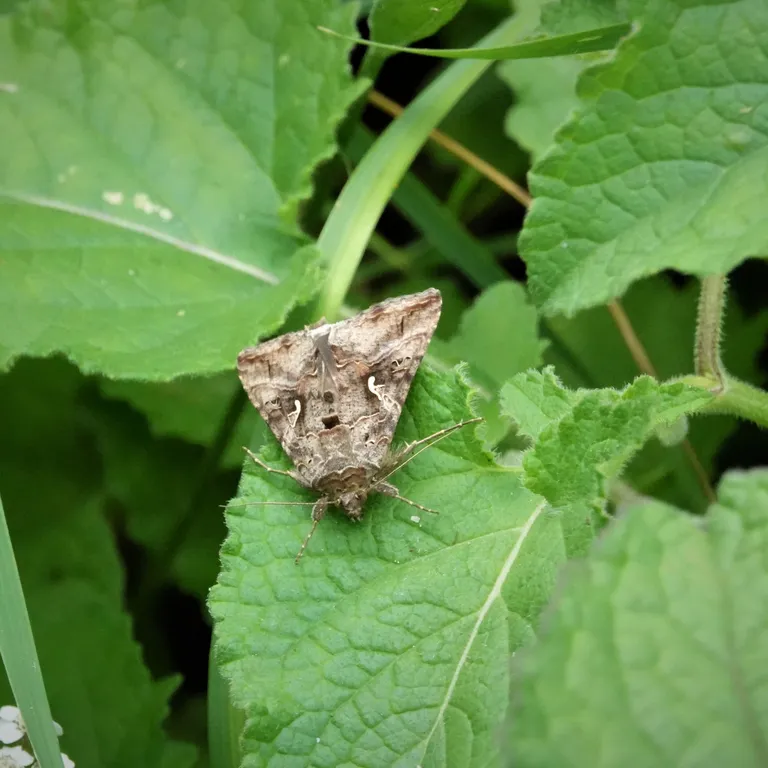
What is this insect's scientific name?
Autographa gamma
